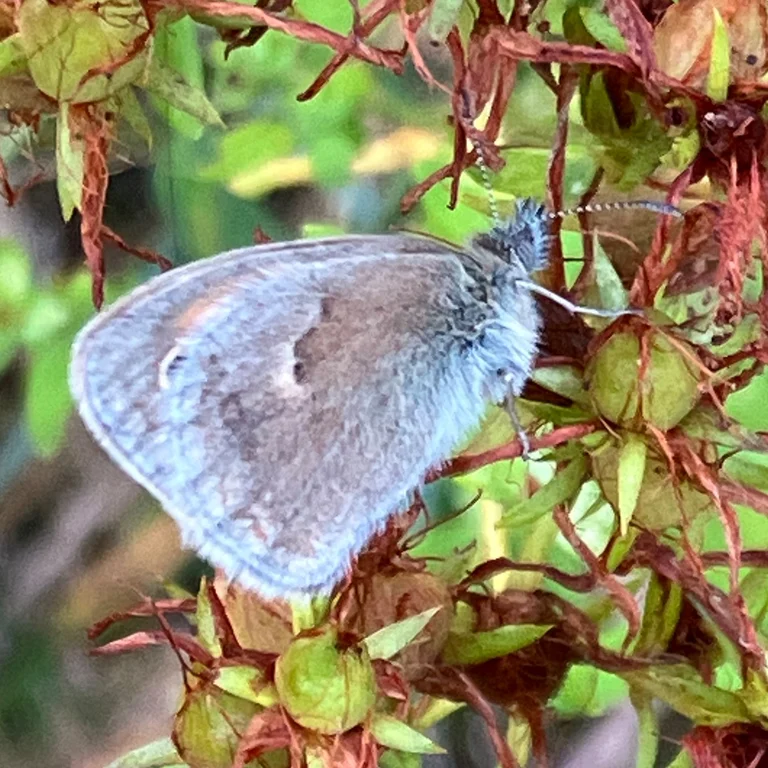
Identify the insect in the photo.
Coenonympha pamphilus
